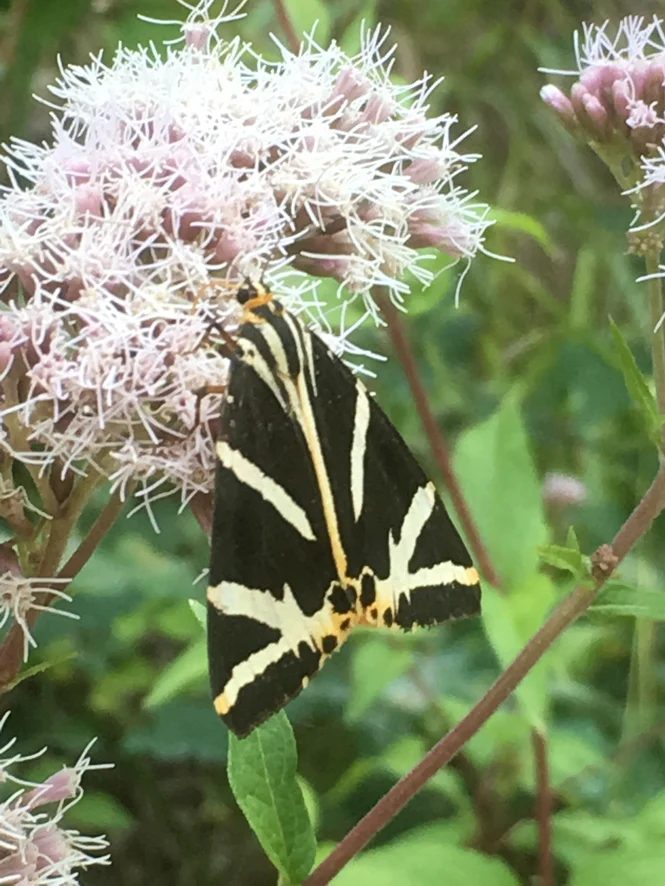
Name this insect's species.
Euplagia quadripunctaria
